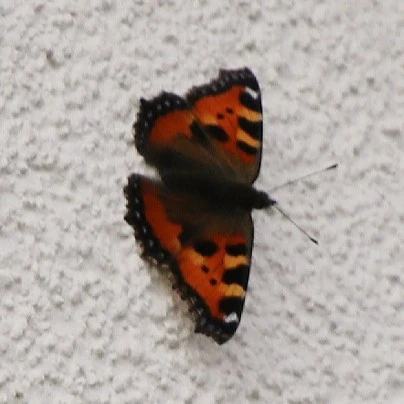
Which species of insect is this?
Aglais urticae
